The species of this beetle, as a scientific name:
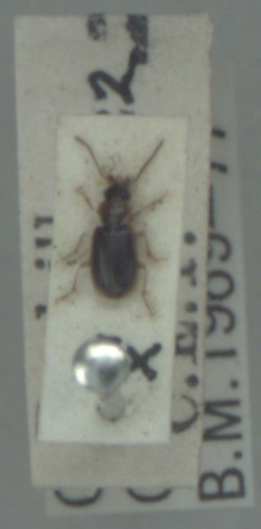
Acupalpus dubius
